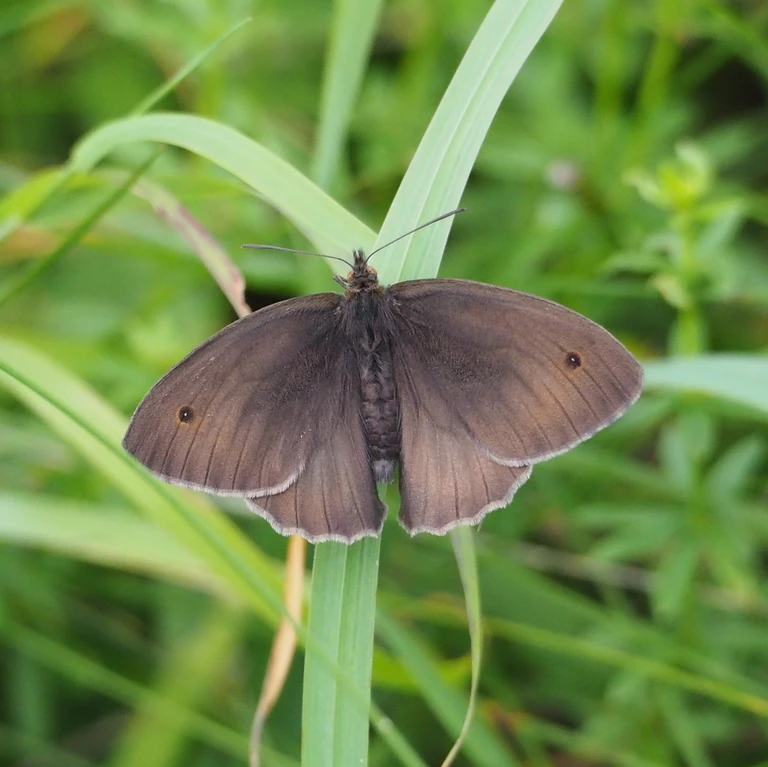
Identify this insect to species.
Maniola jurtina
